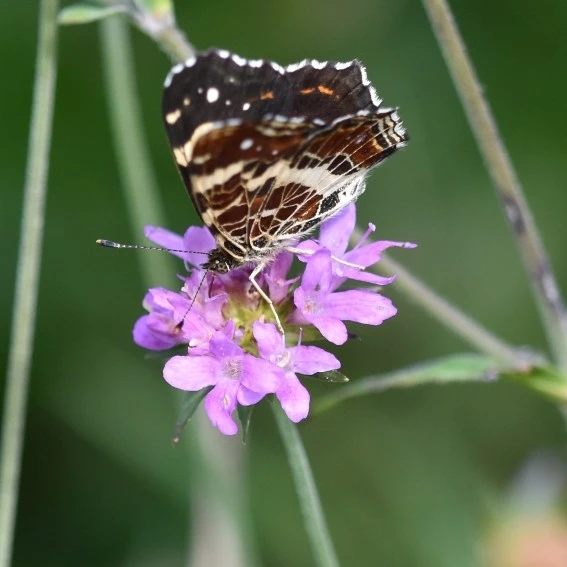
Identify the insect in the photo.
Araschnia levana
